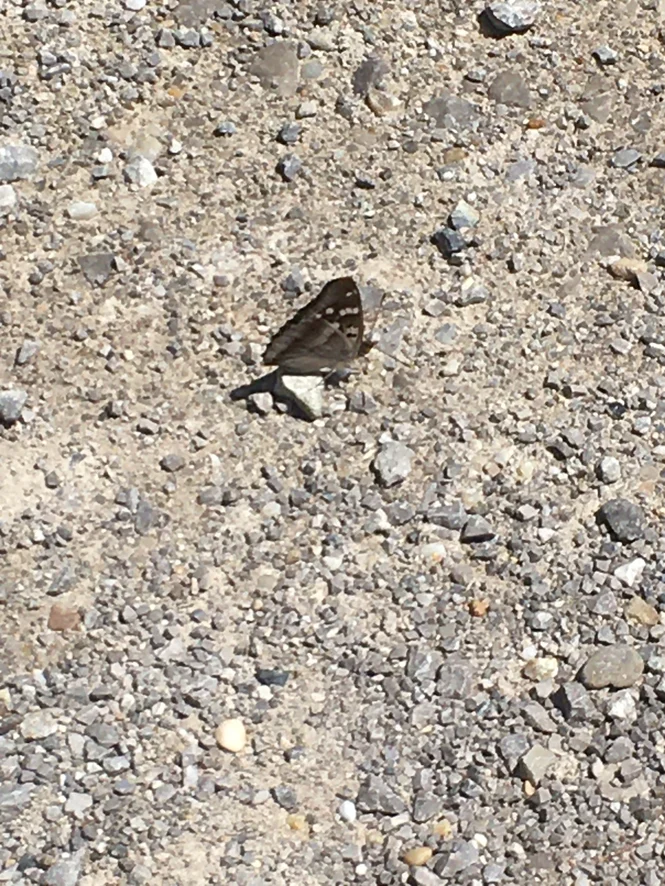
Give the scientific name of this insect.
Apatura ilia
